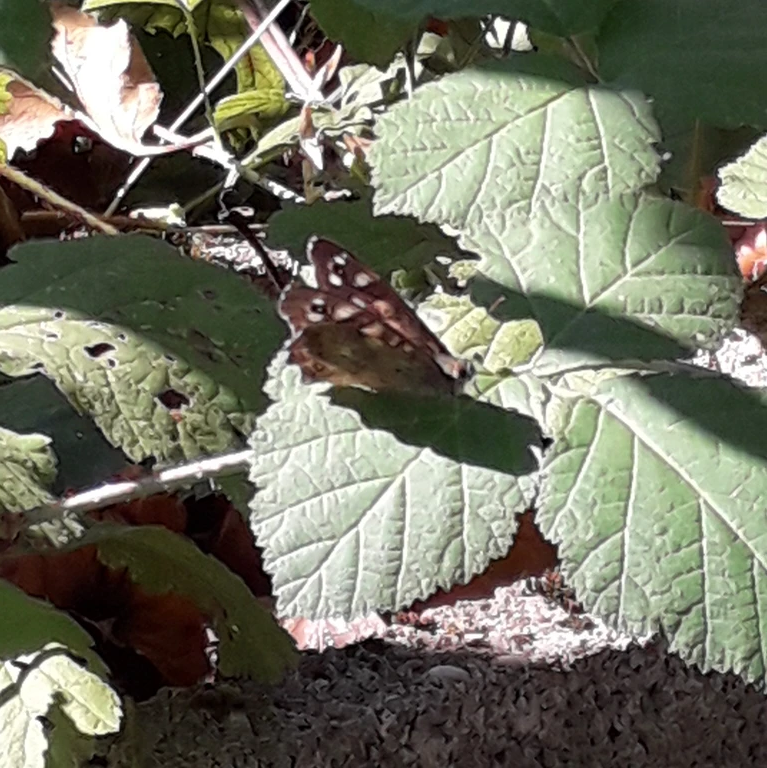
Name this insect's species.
Pararge aegeria
